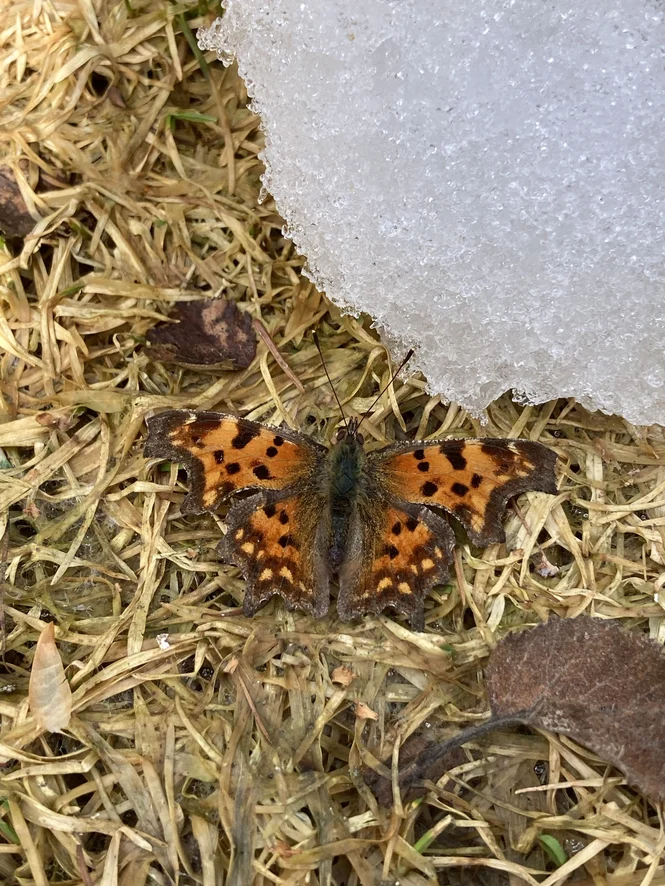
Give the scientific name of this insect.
Polygonia c-album
